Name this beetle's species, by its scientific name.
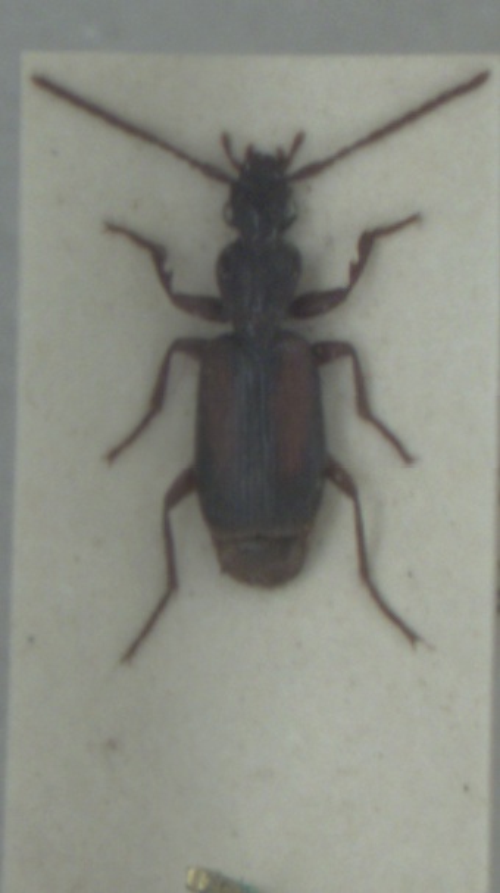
Polistichus connexus
